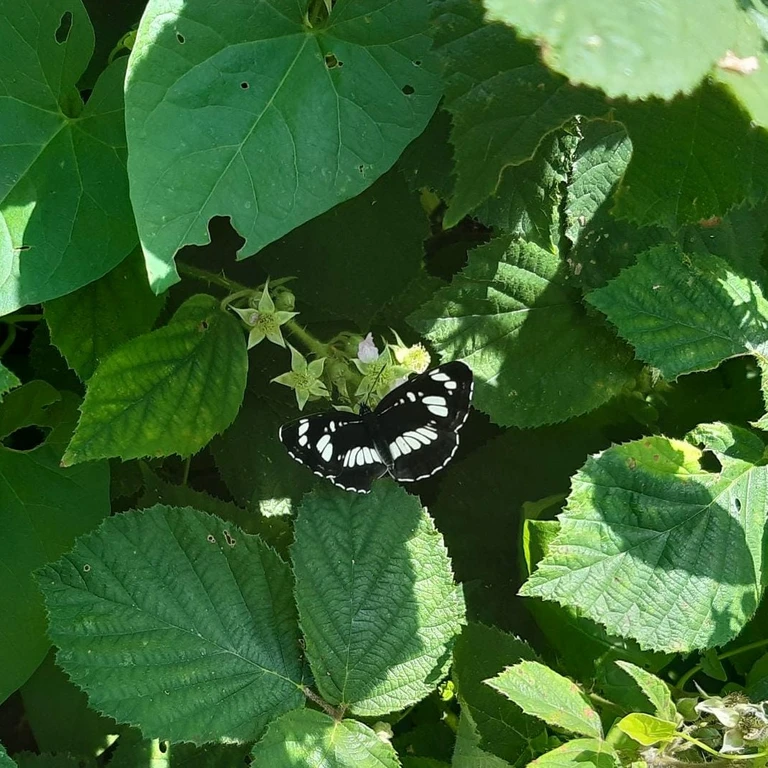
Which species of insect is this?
Neptis rivularis
